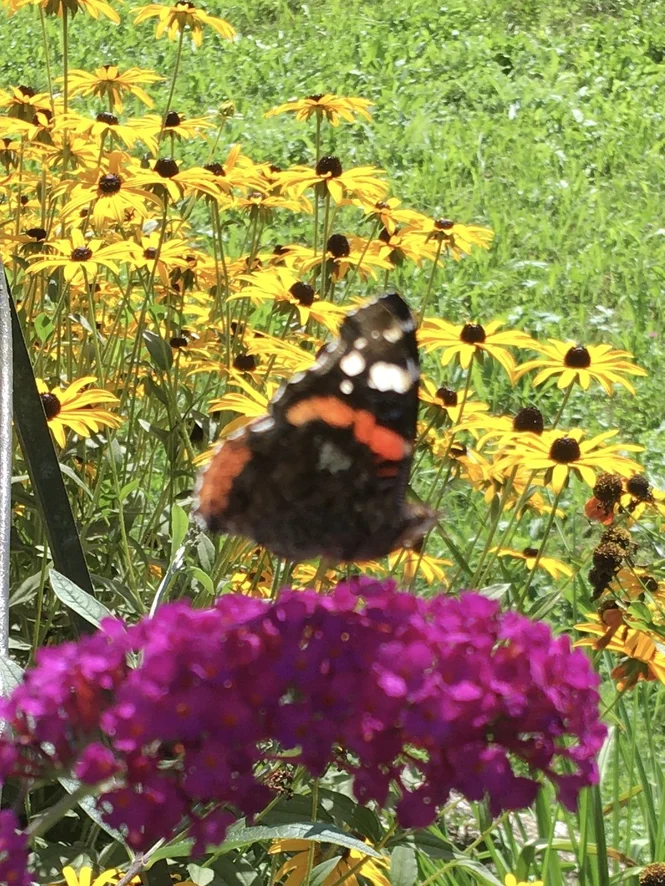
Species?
Vanessa atalanta
